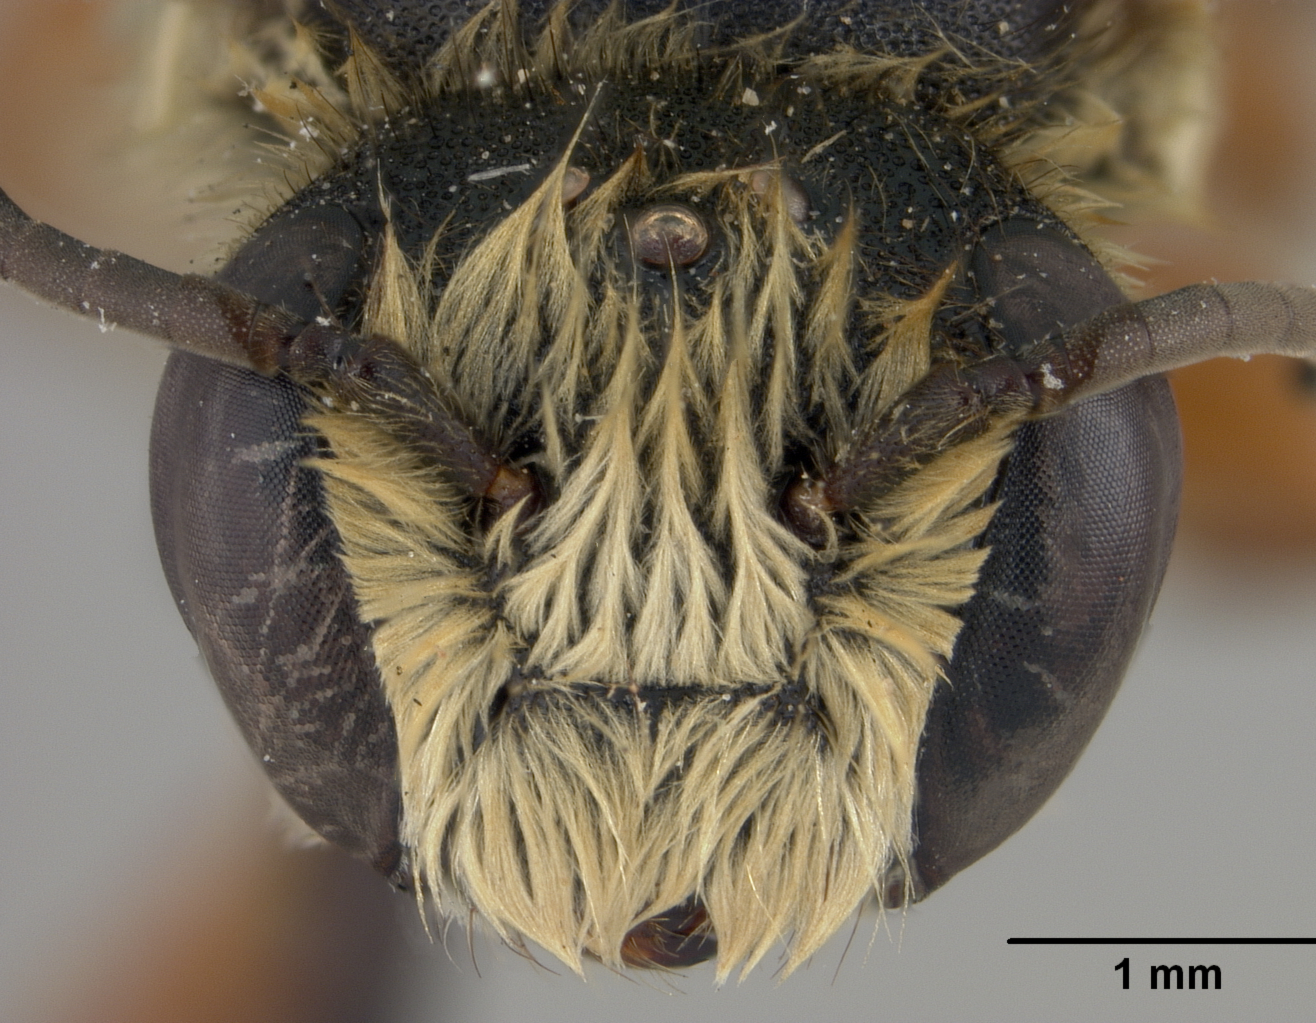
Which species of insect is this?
Megachile anodonta
